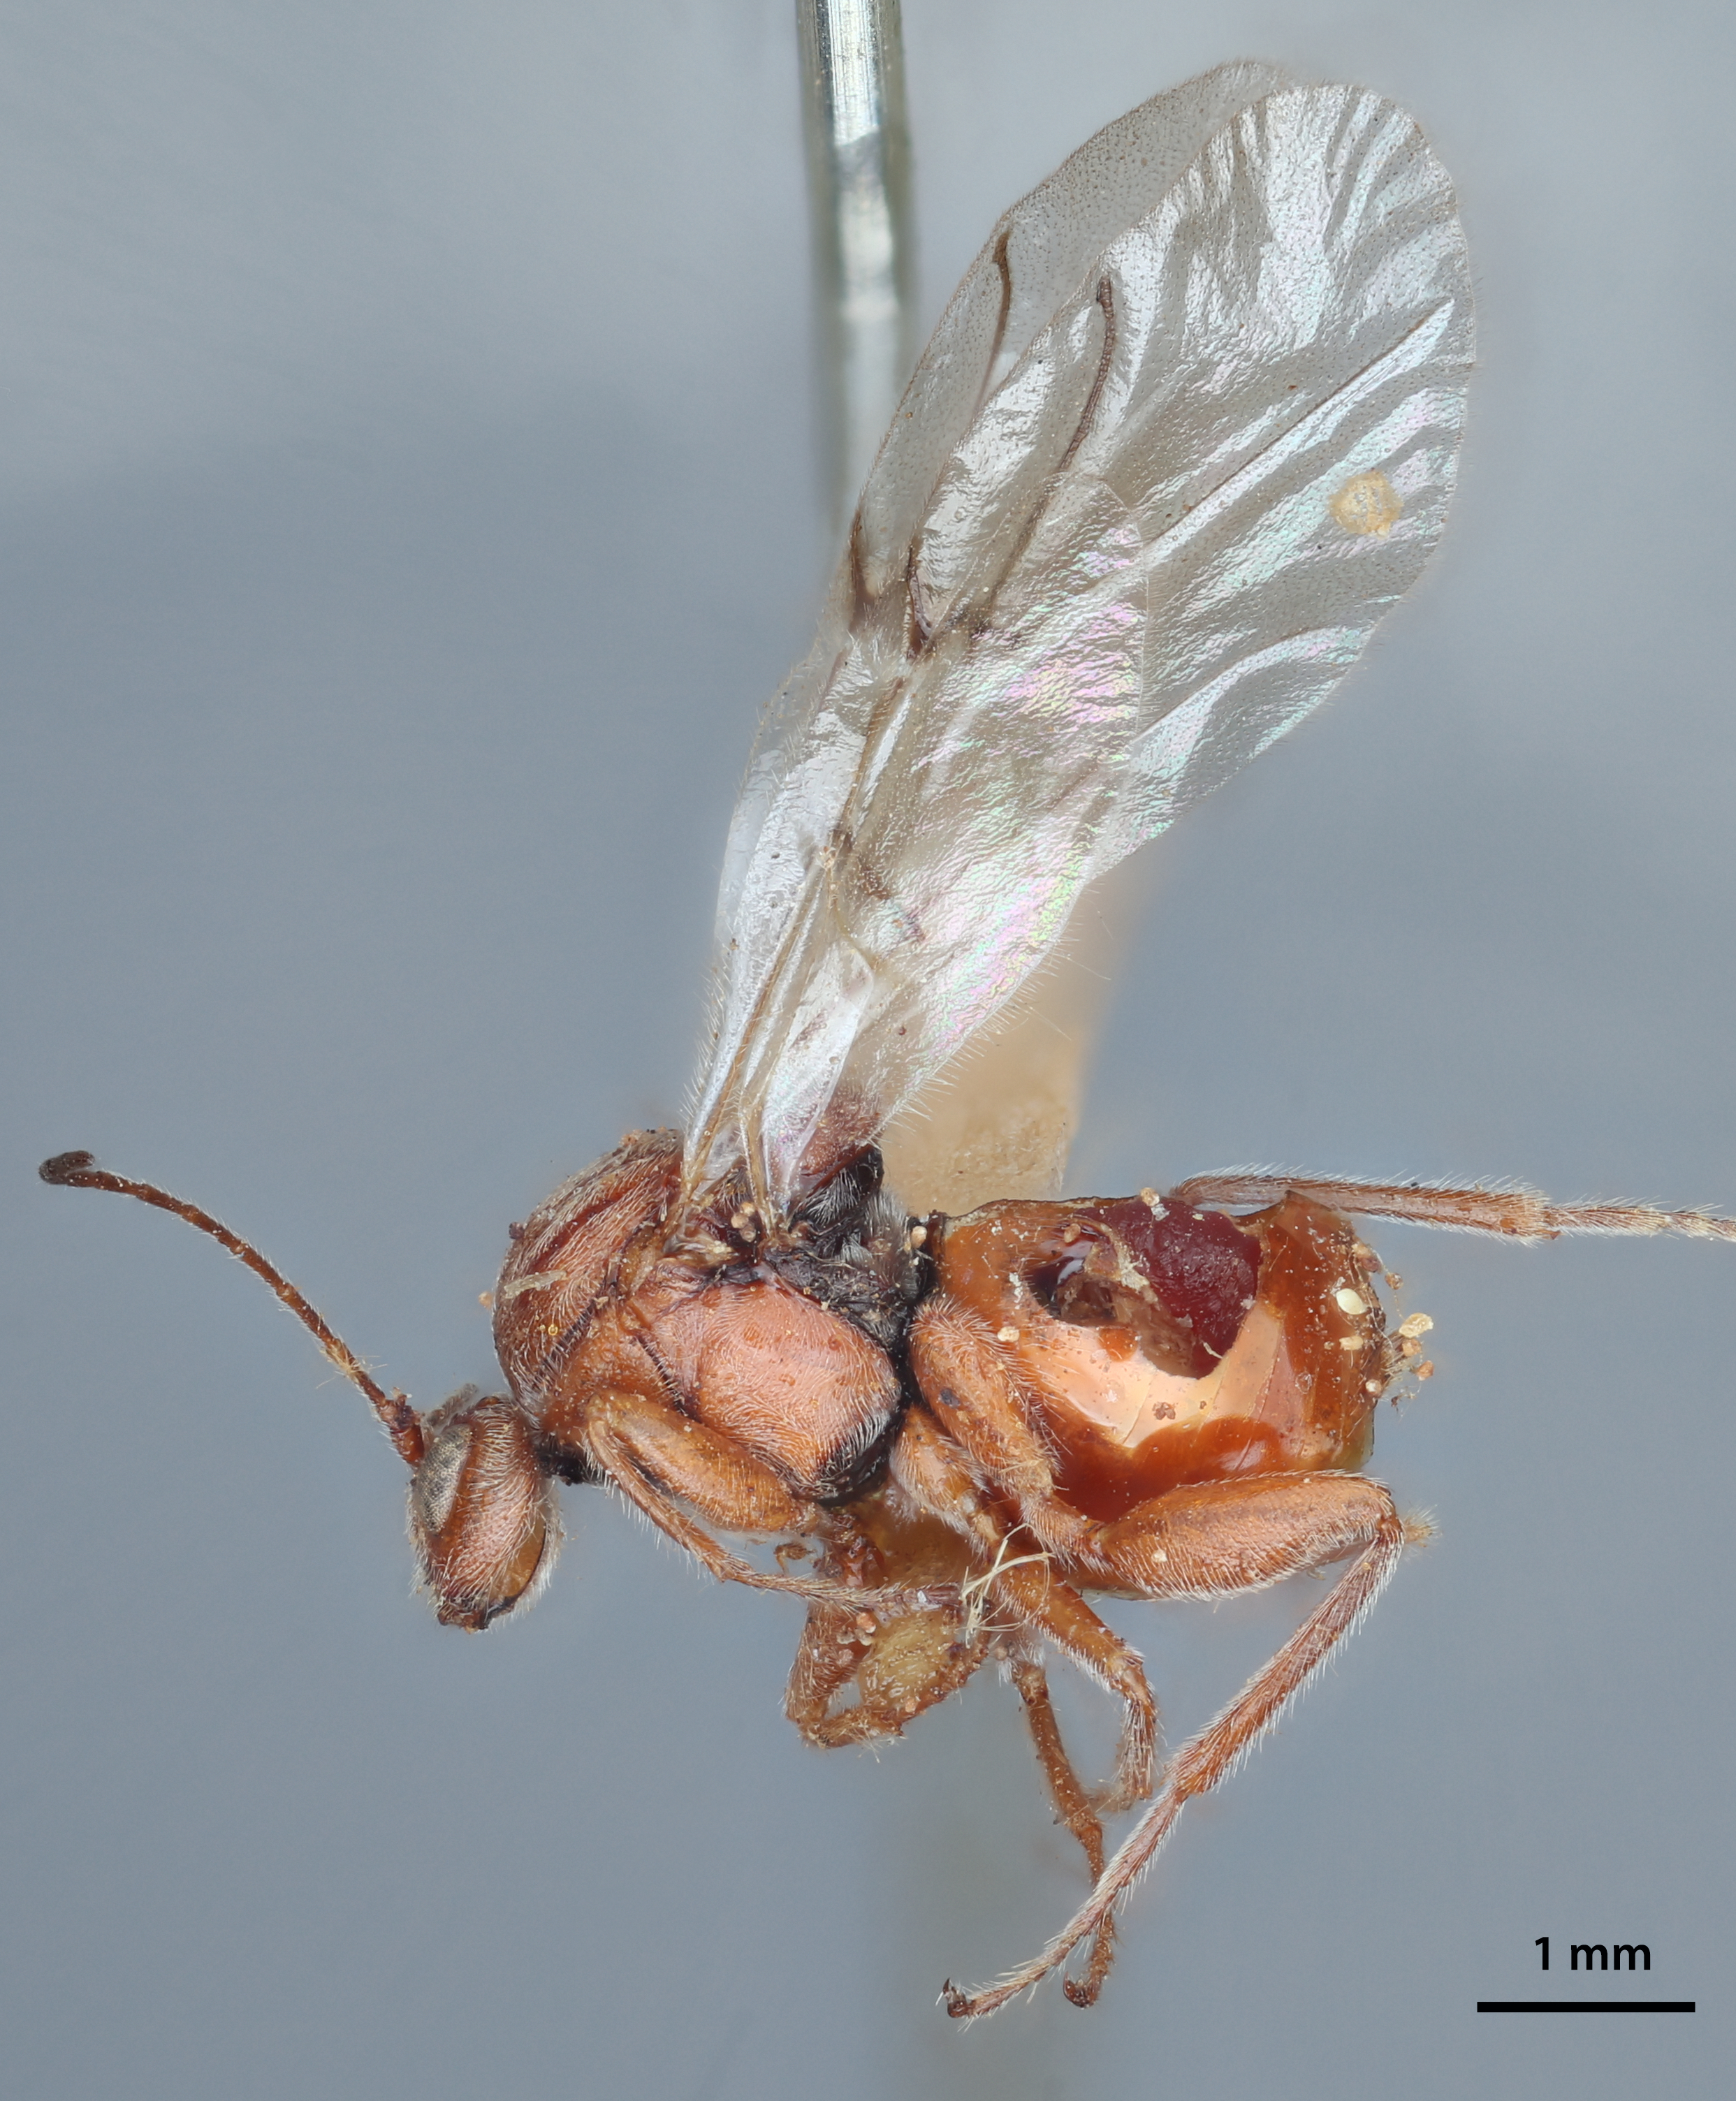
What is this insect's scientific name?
Holcaspis rubens
